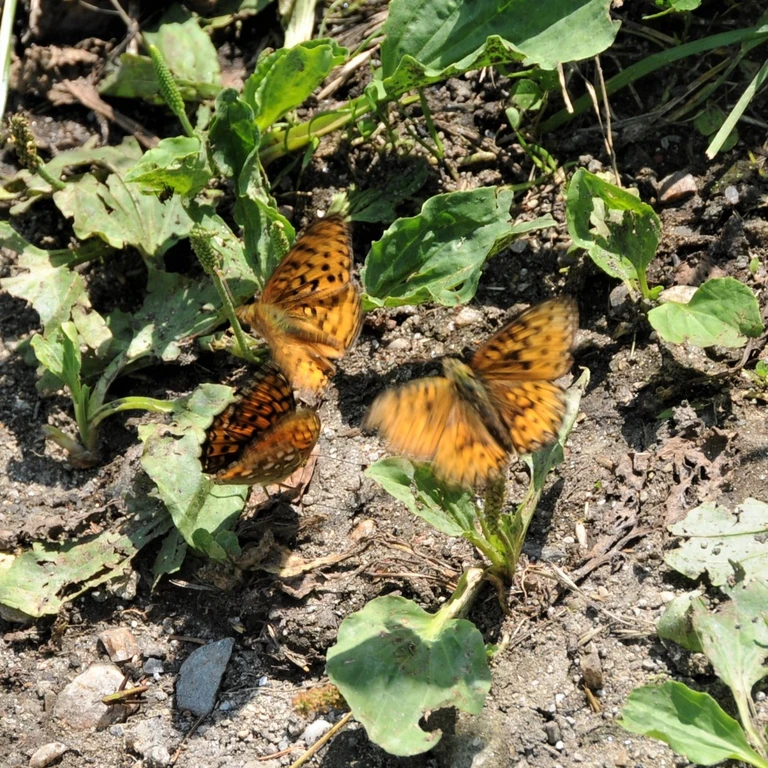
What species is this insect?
Speyeria aglaja
